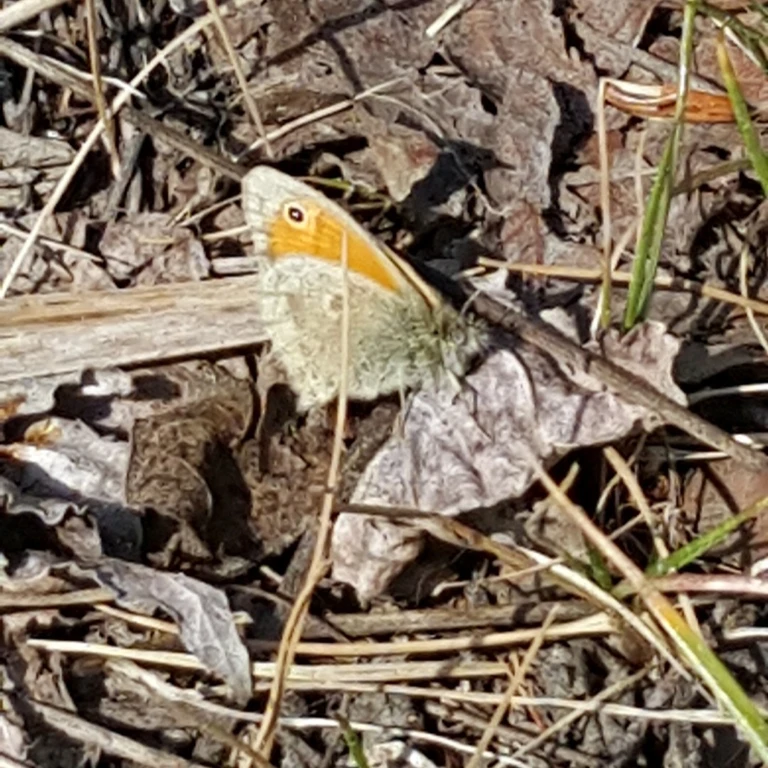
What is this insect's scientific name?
Coenonympha pamphilus
